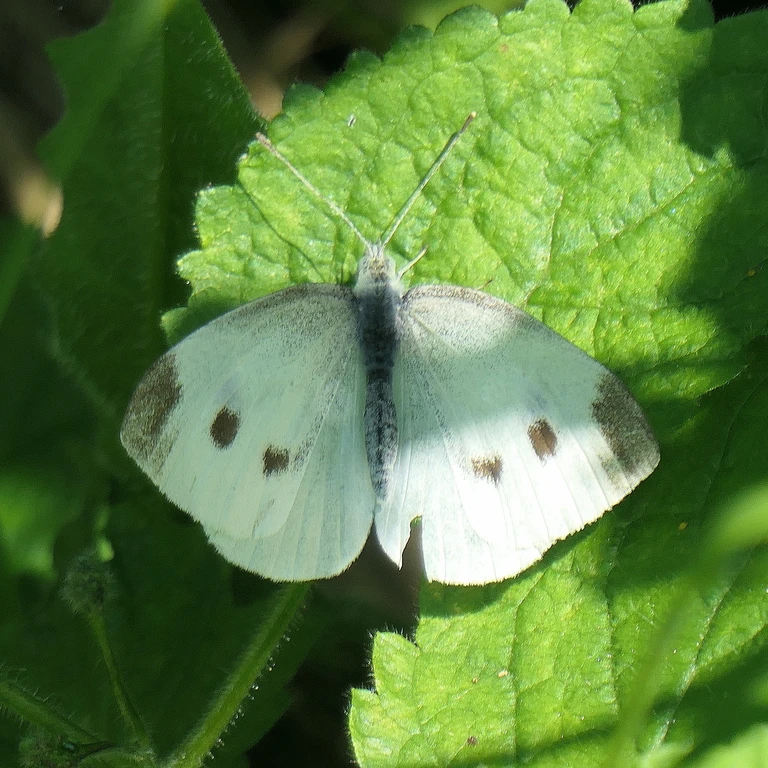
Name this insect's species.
Pieris rapae
